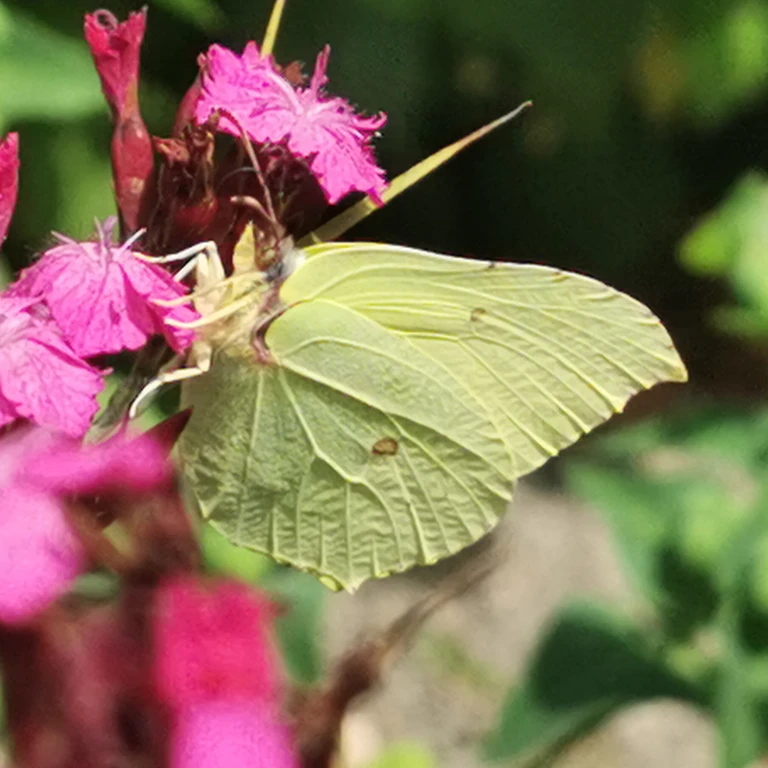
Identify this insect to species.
Gonepteryx rhamni
